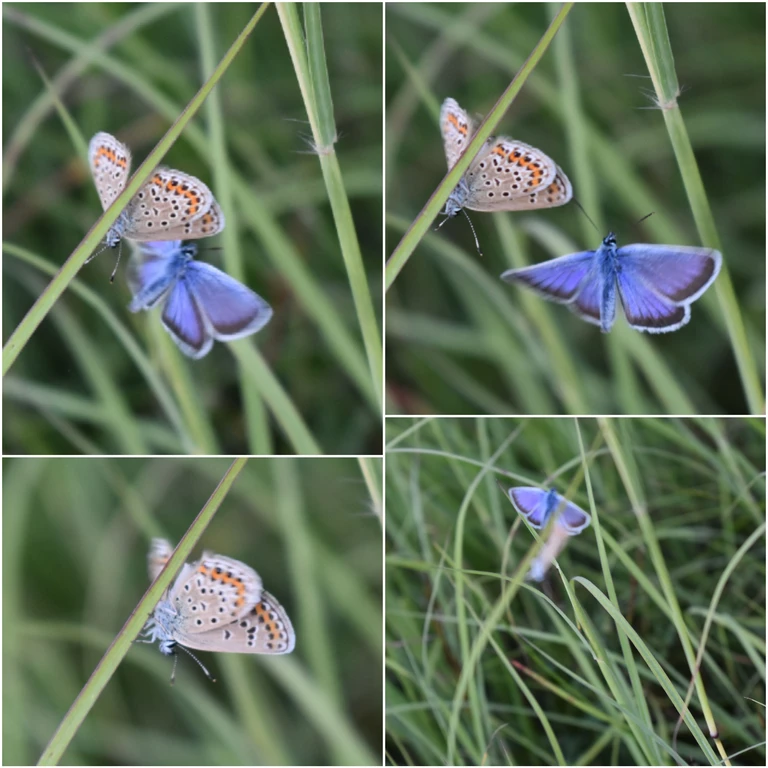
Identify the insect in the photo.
Plebejus argus
